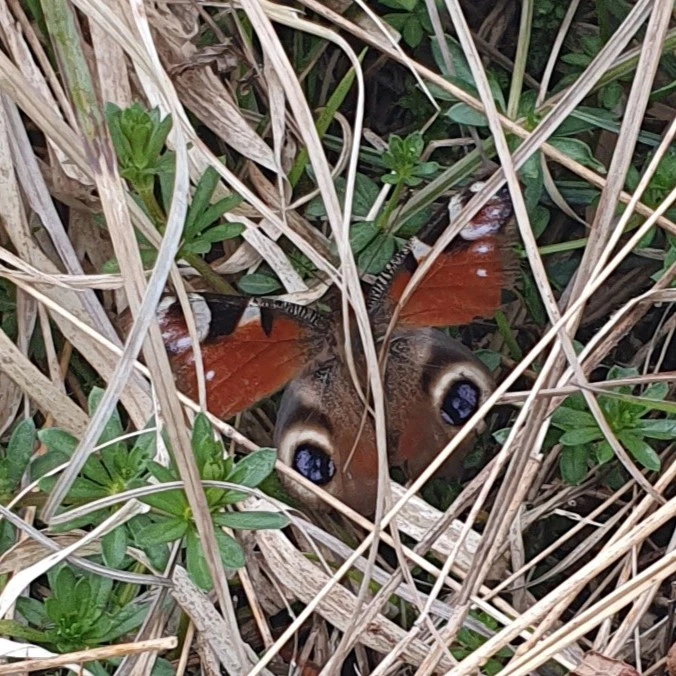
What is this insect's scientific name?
Aglais io
